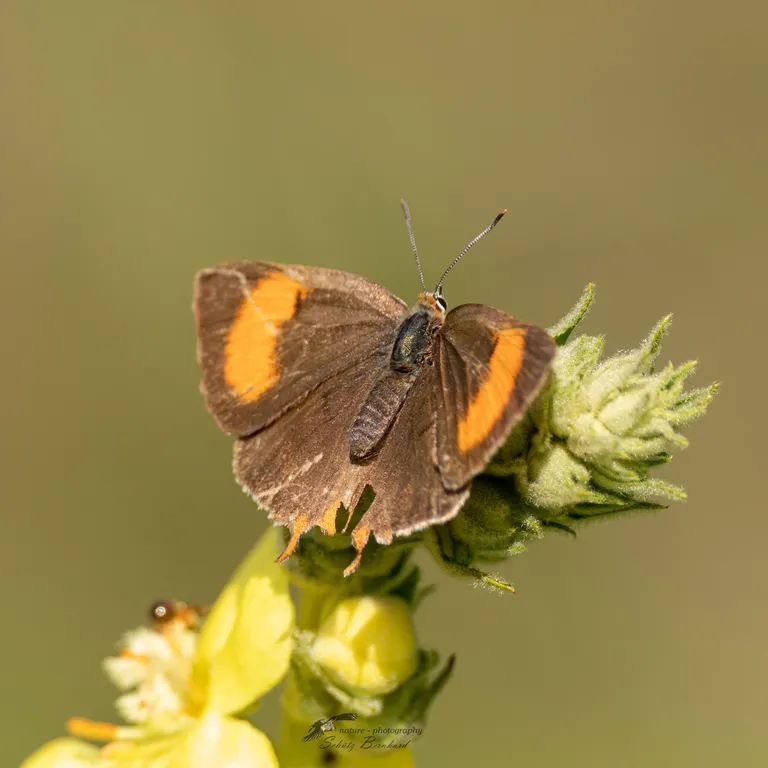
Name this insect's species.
Thecla betulae
